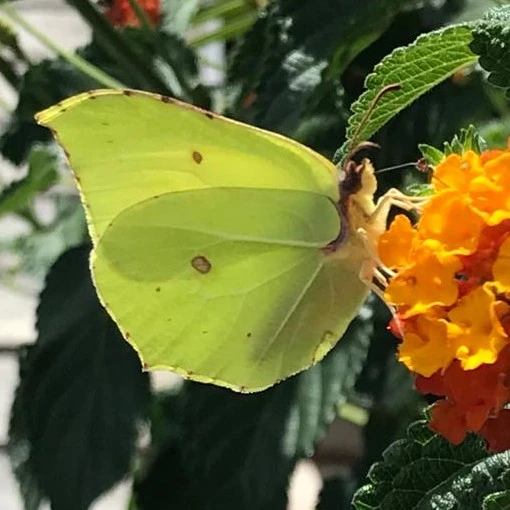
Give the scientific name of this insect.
Gonepteryx rhamni
